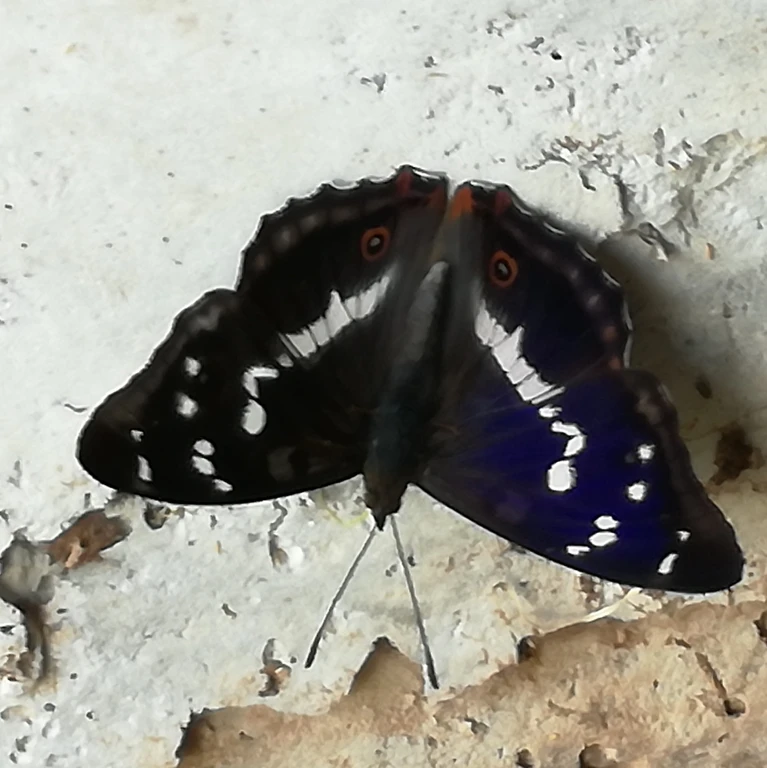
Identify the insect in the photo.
Apatura iris
